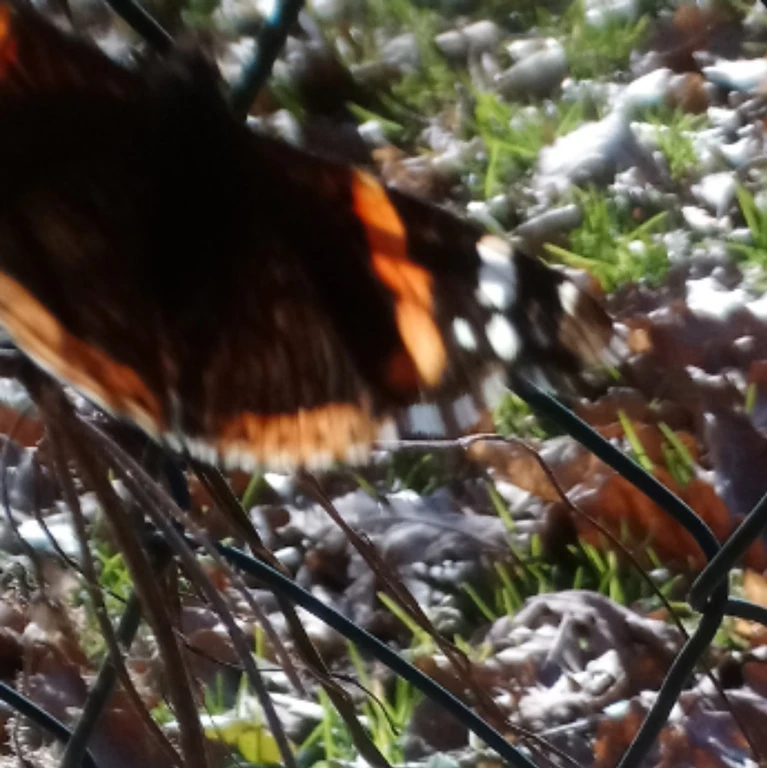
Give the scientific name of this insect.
Vanessa atalanta
